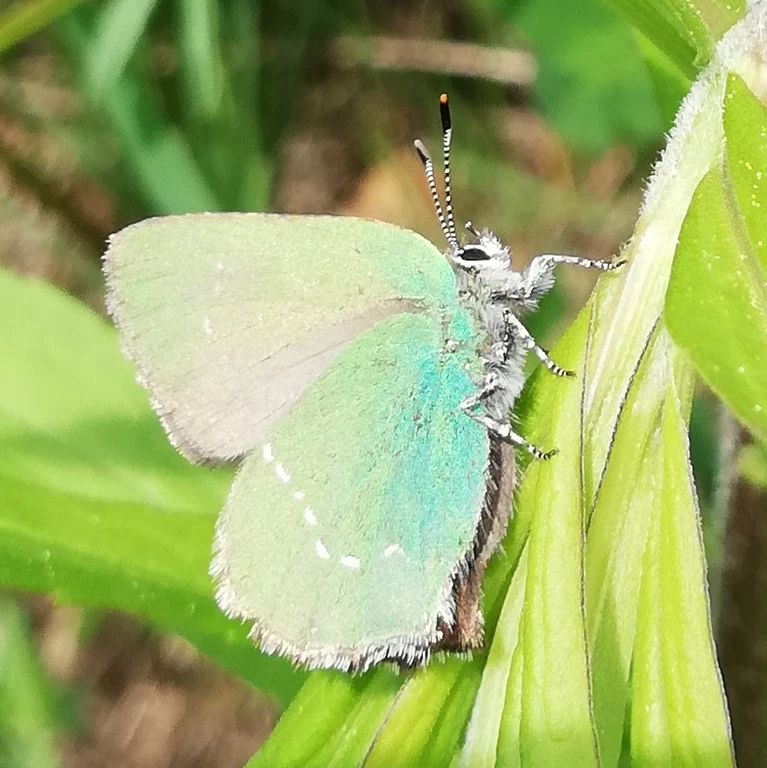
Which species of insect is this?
Callophrys rubi
